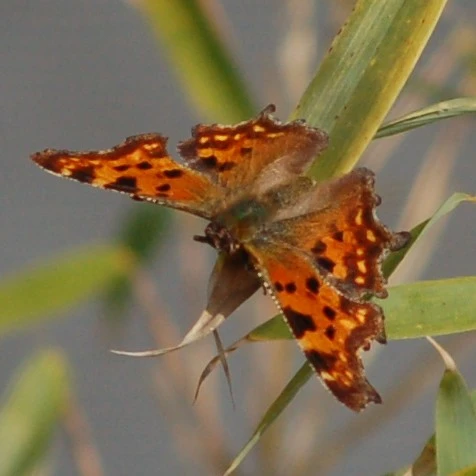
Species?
Polygonia c-album
